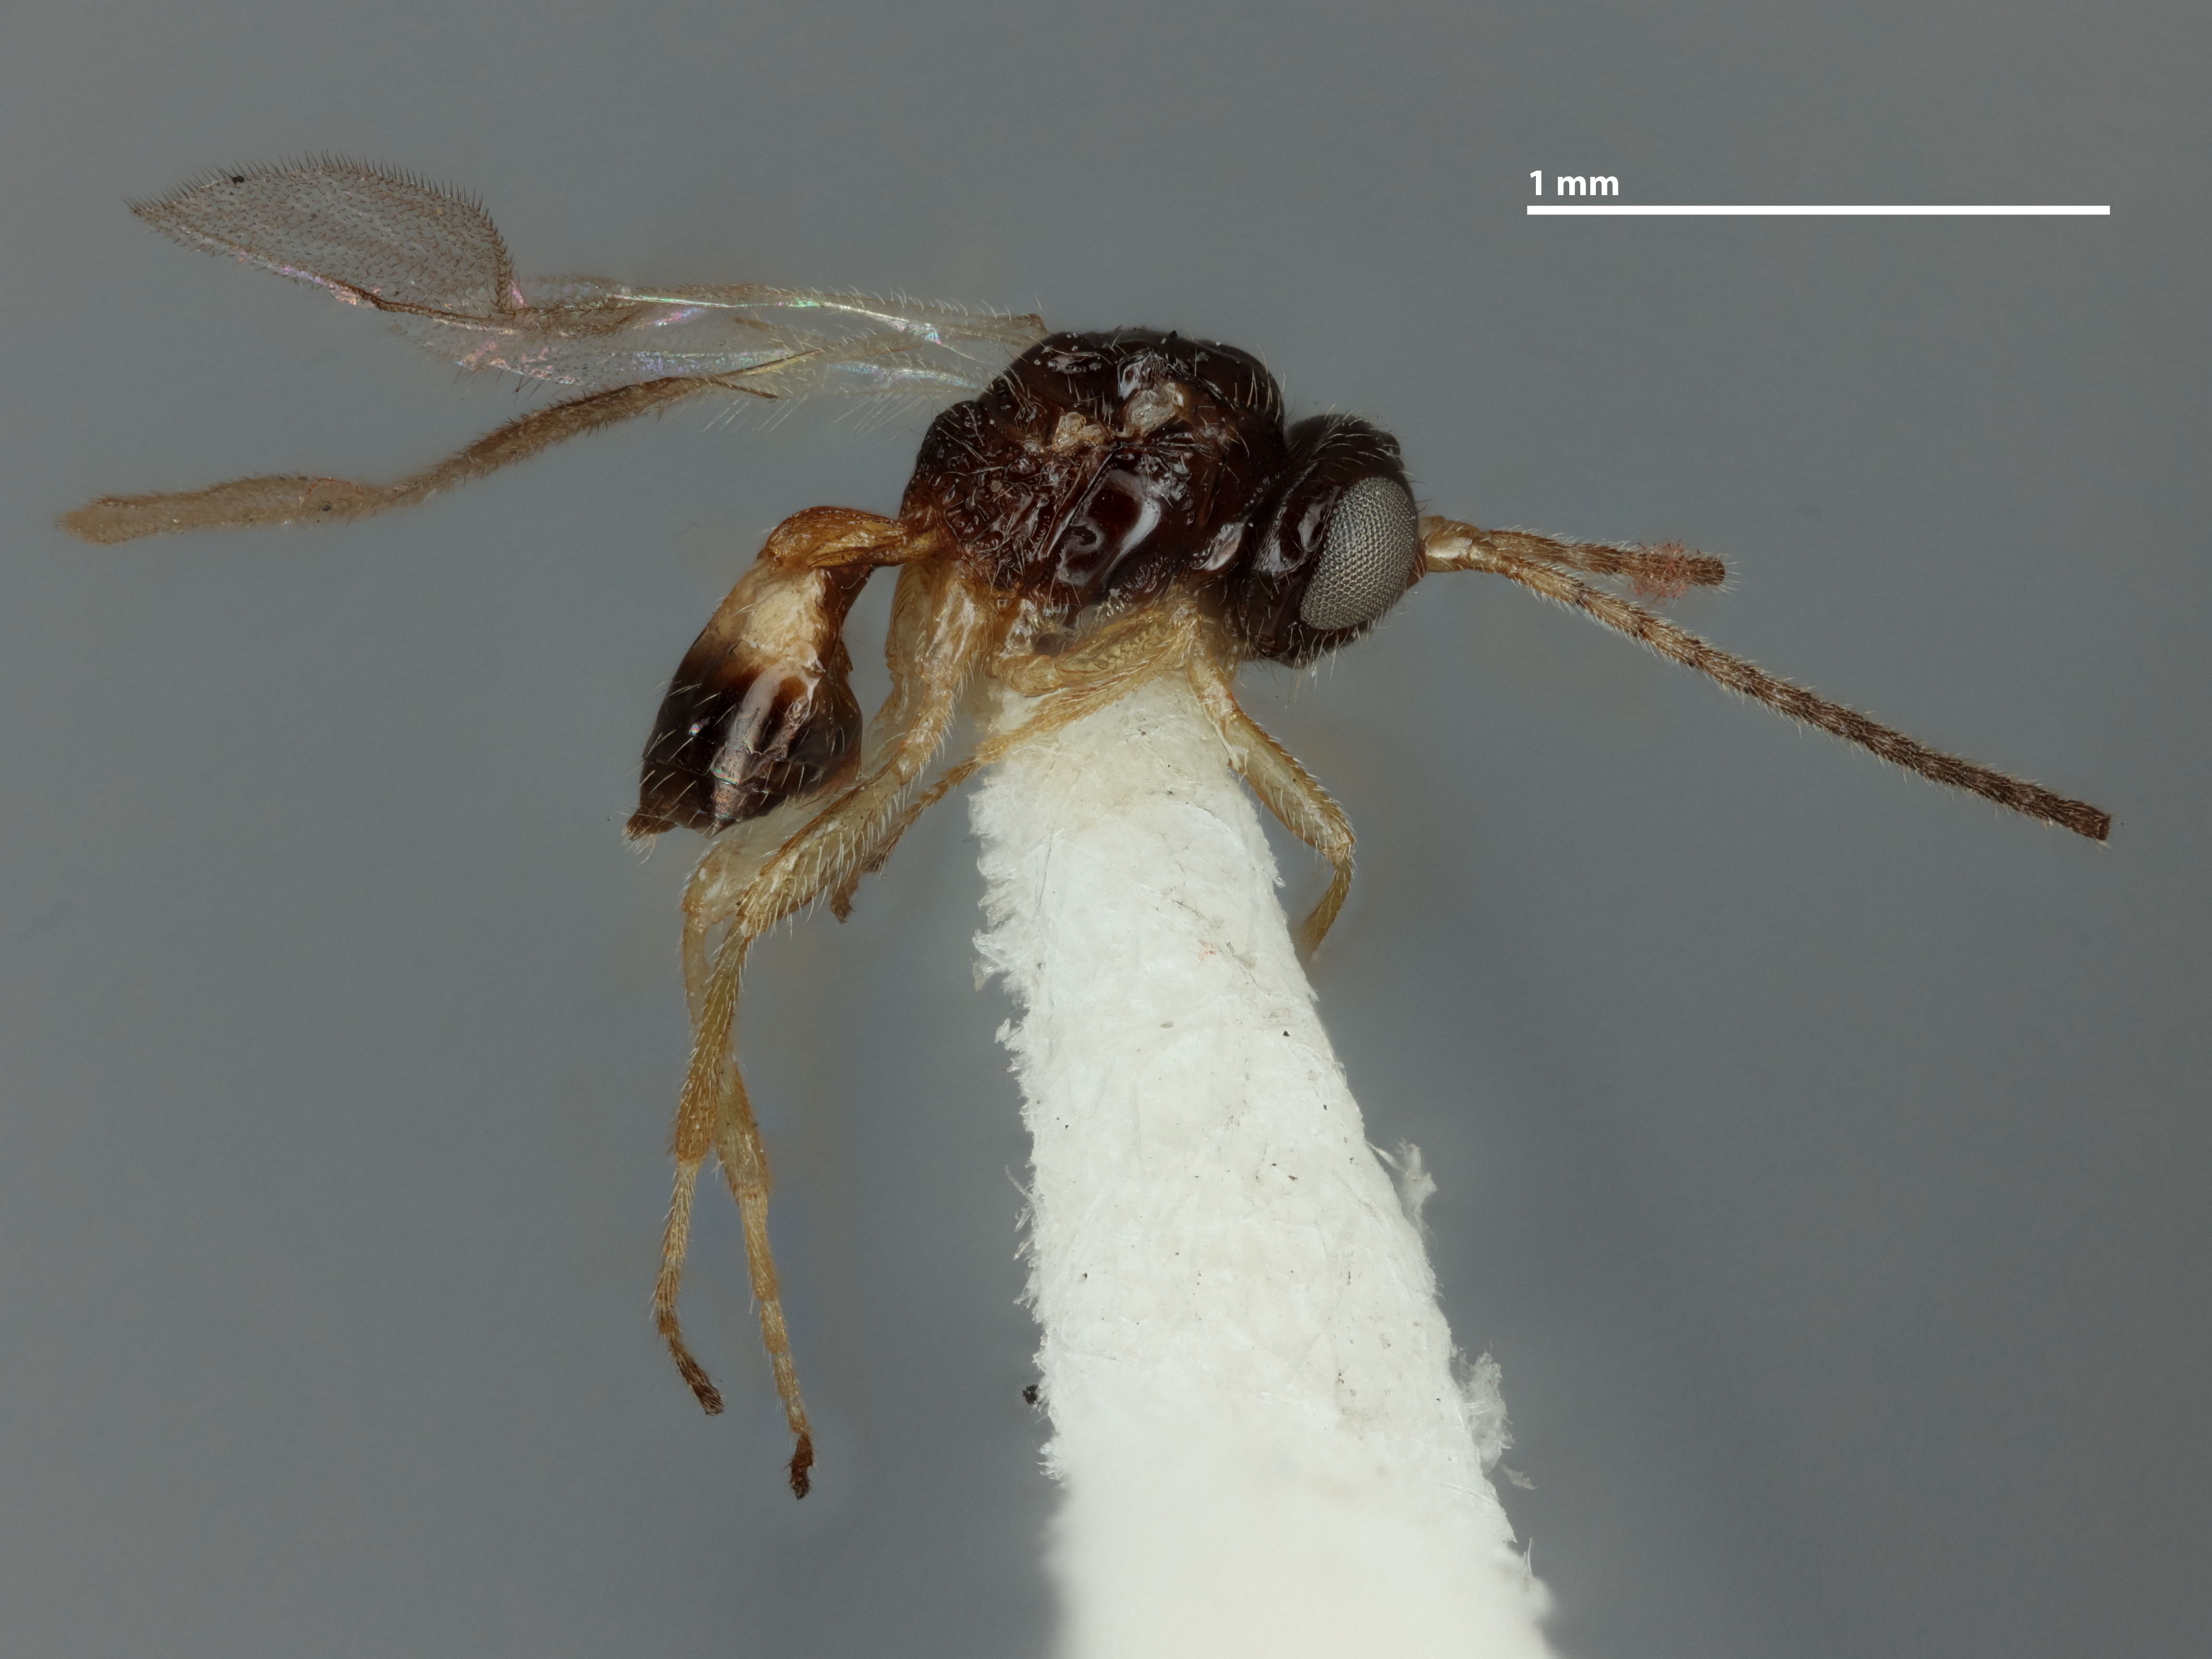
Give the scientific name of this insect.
Opius fennahi
